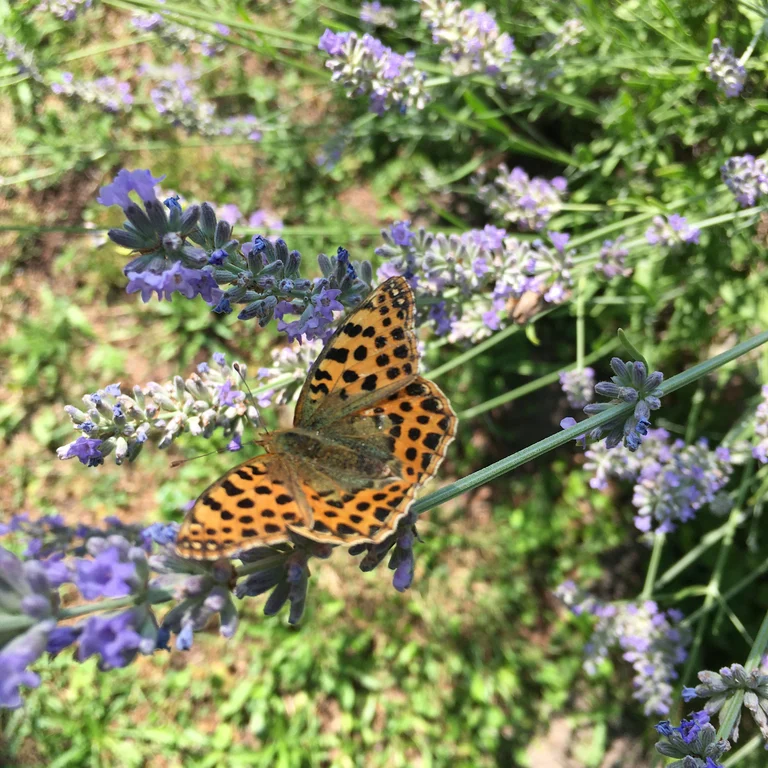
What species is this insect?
Issoria lathonia
